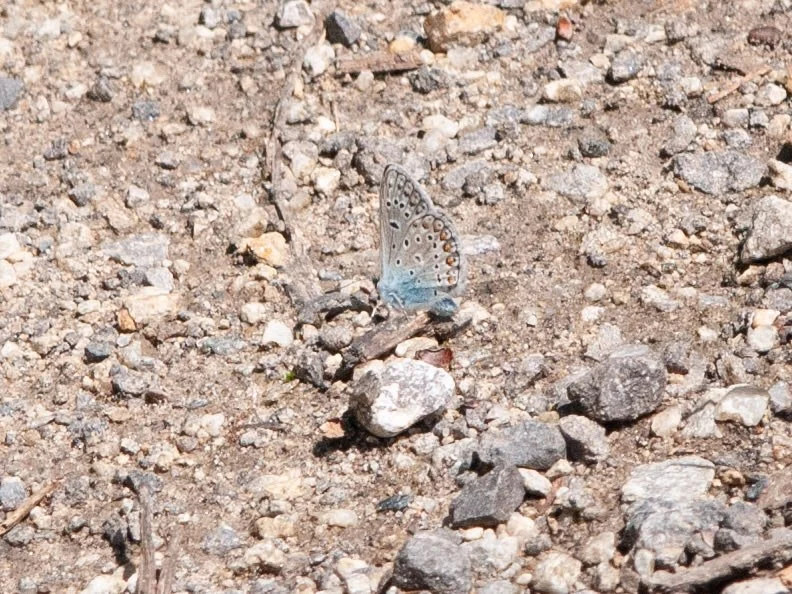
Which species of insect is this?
Polyommatus icarus
